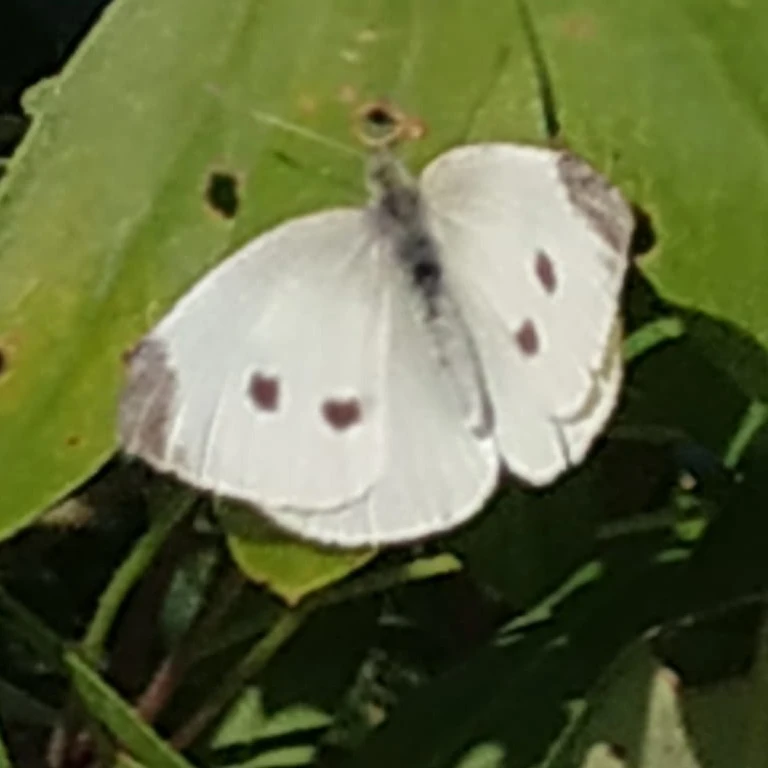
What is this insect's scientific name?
Pieris rapae
